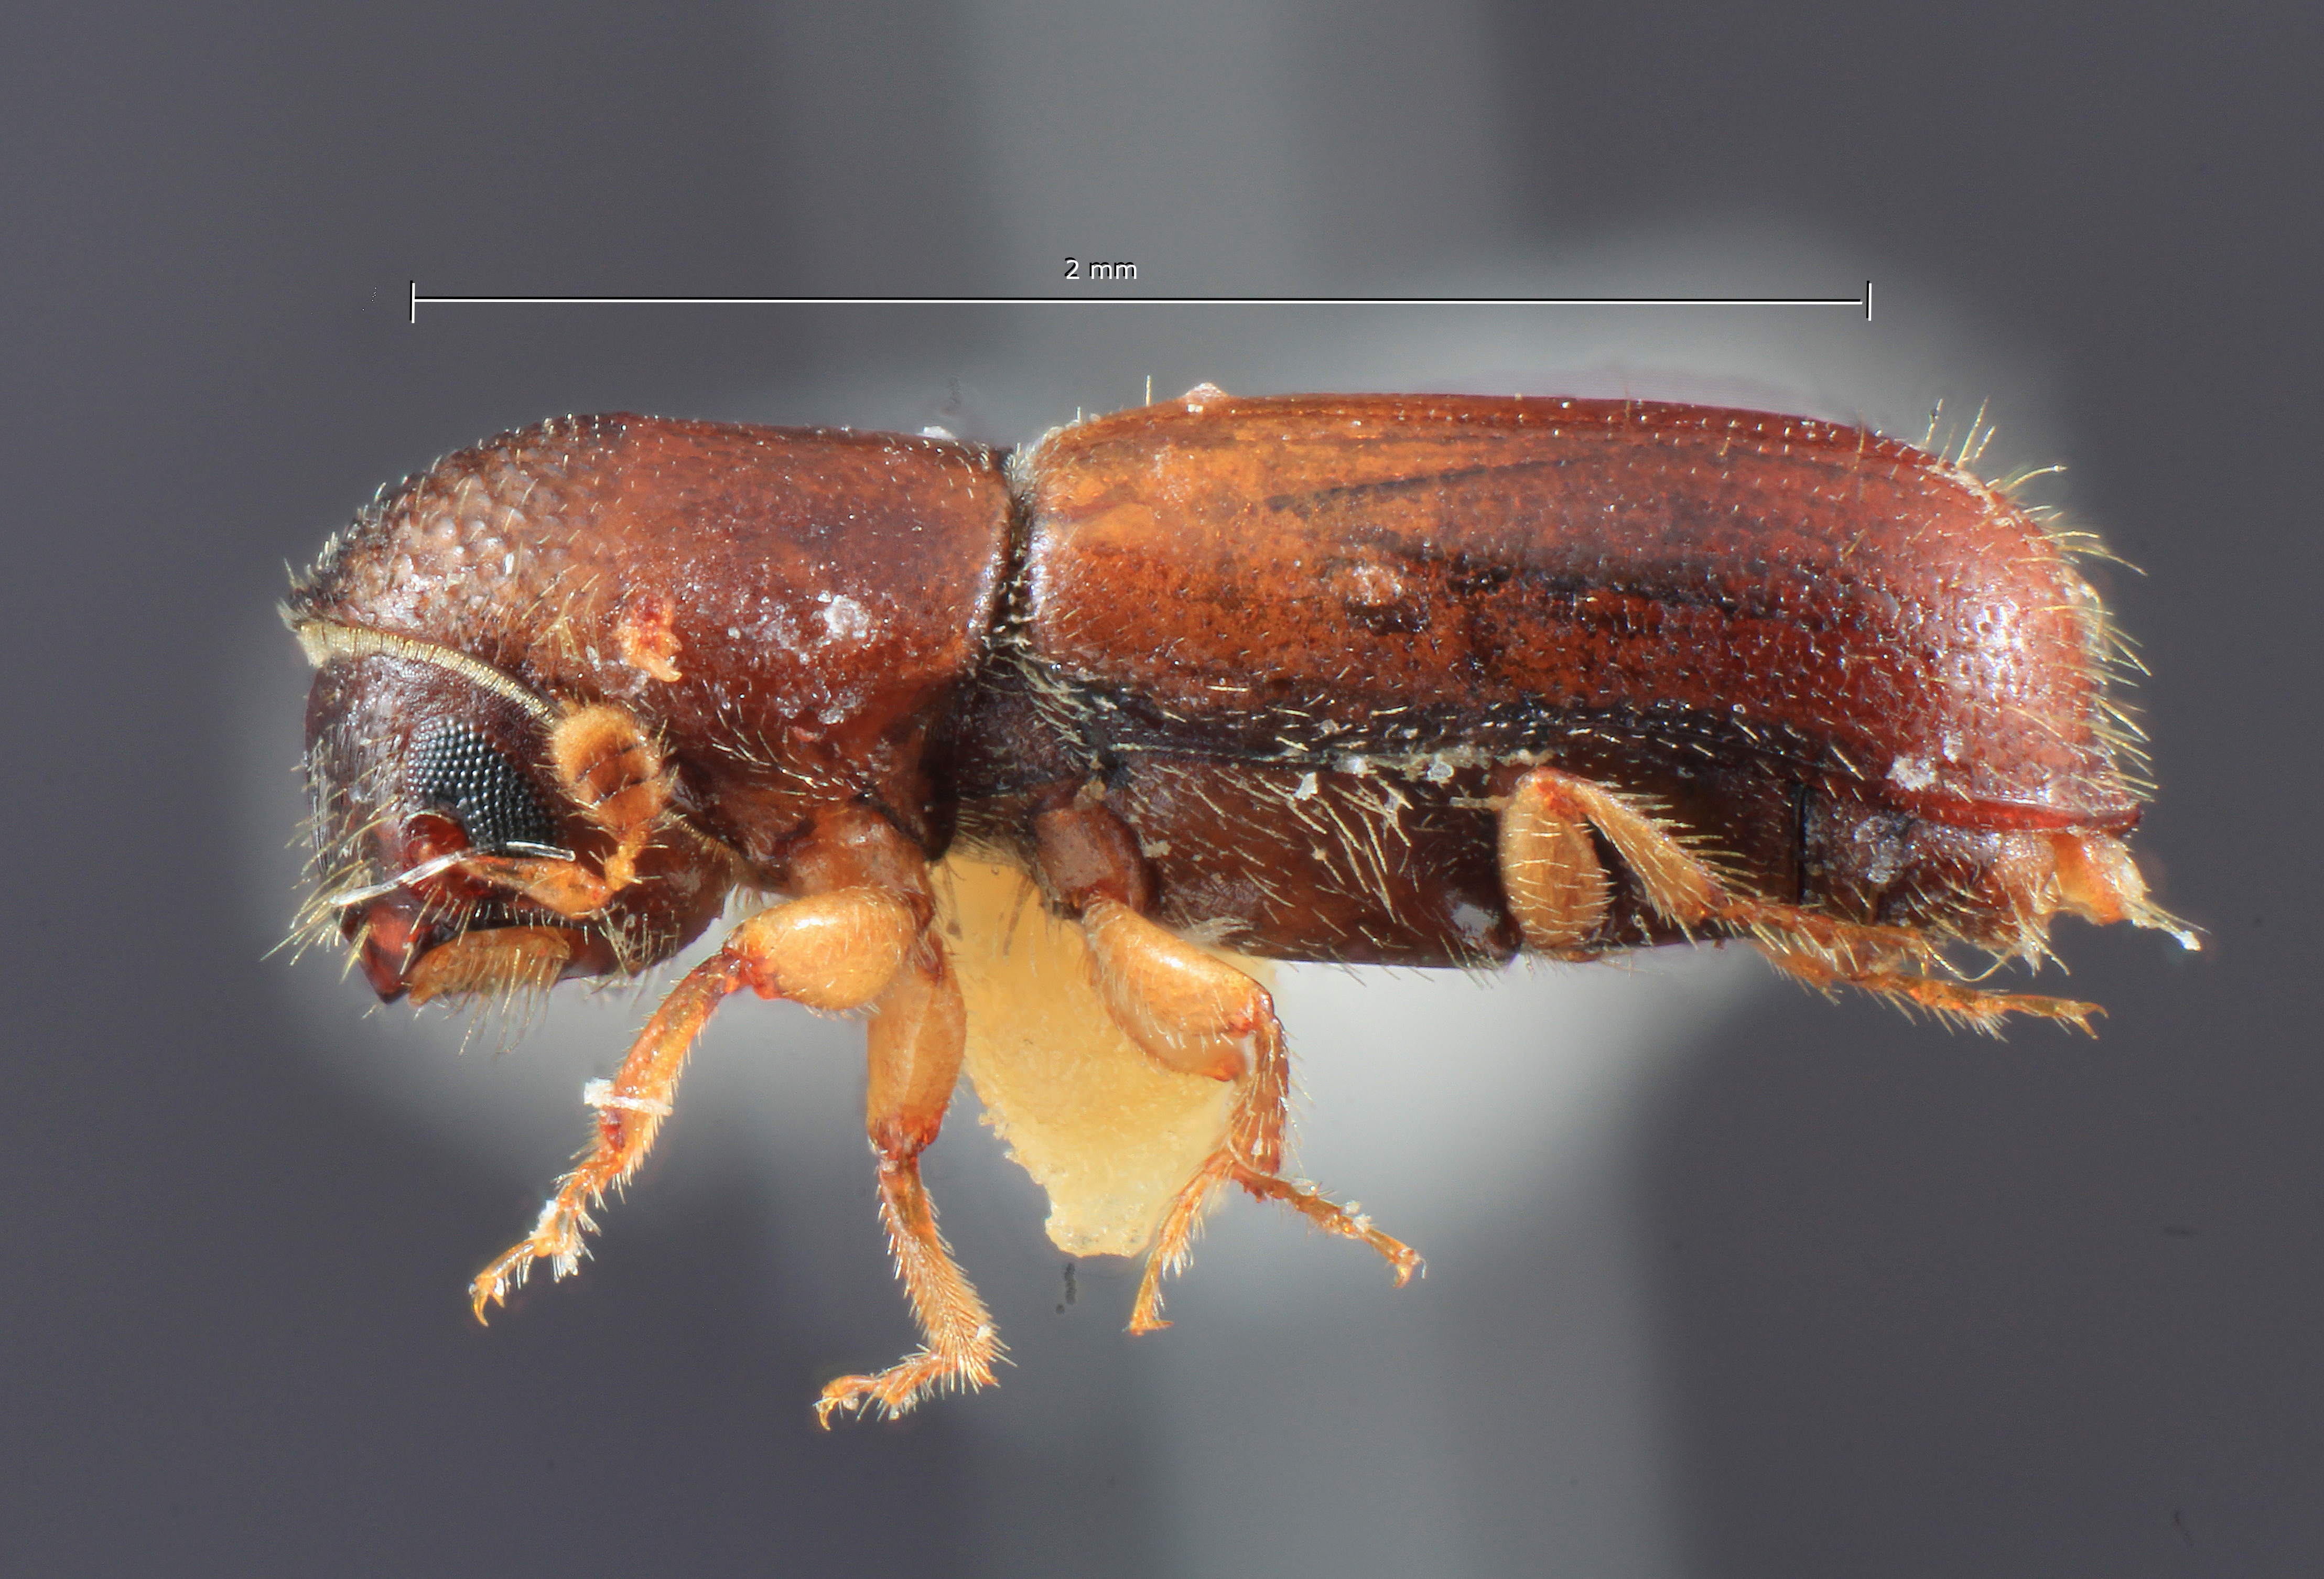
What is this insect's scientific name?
Gnathotrichus perniciosus
